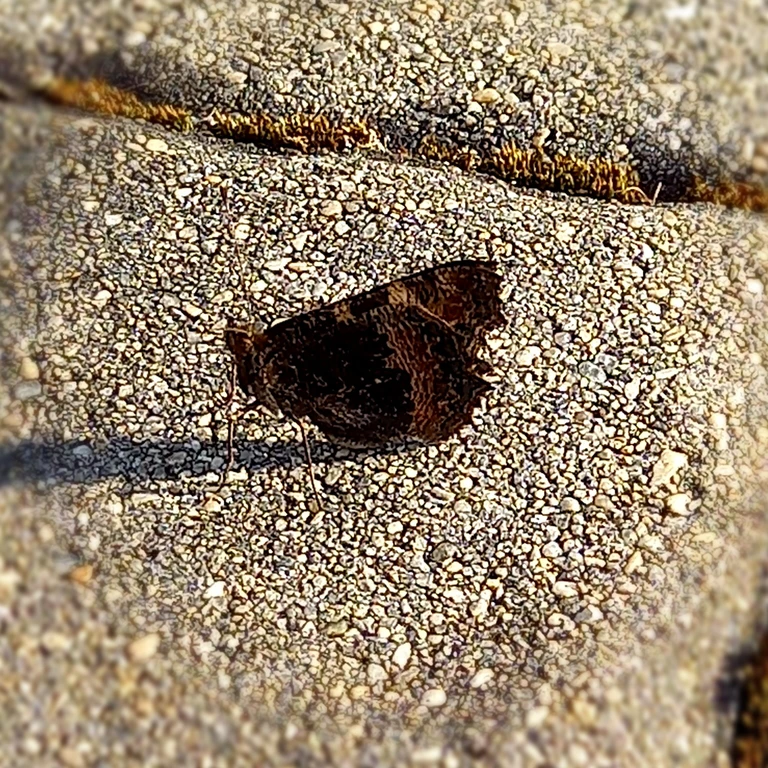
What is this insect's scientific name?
Aglais urticae
